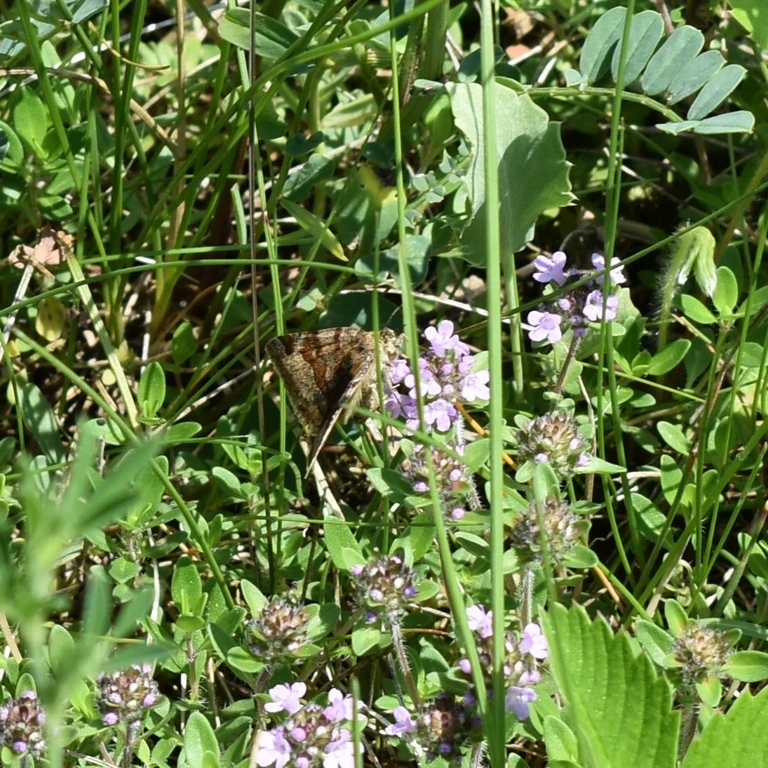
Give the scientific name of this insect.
Euclidia glyphica
